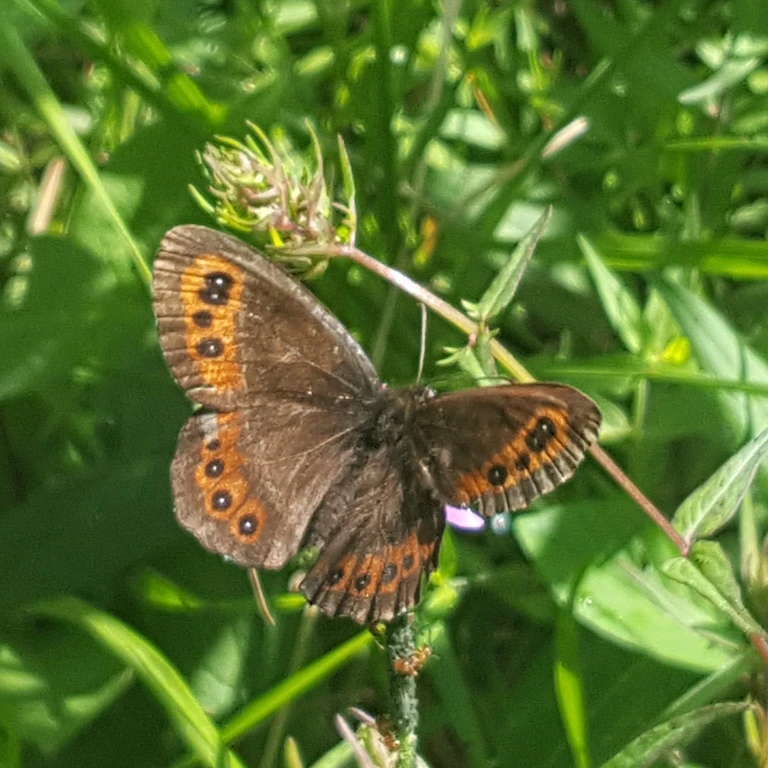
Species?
Erebia ligea
